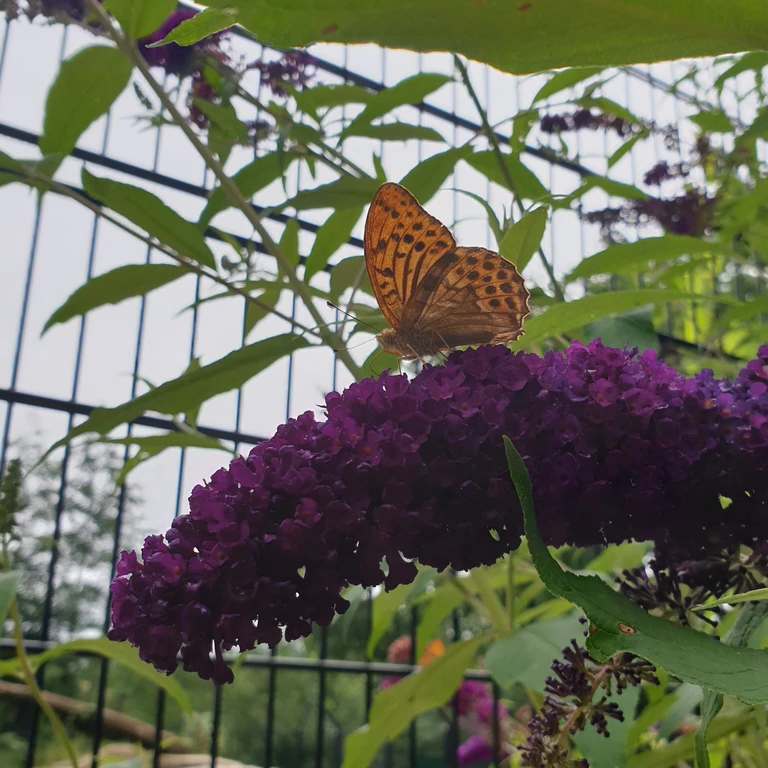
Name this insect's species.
Argynnis paphia
